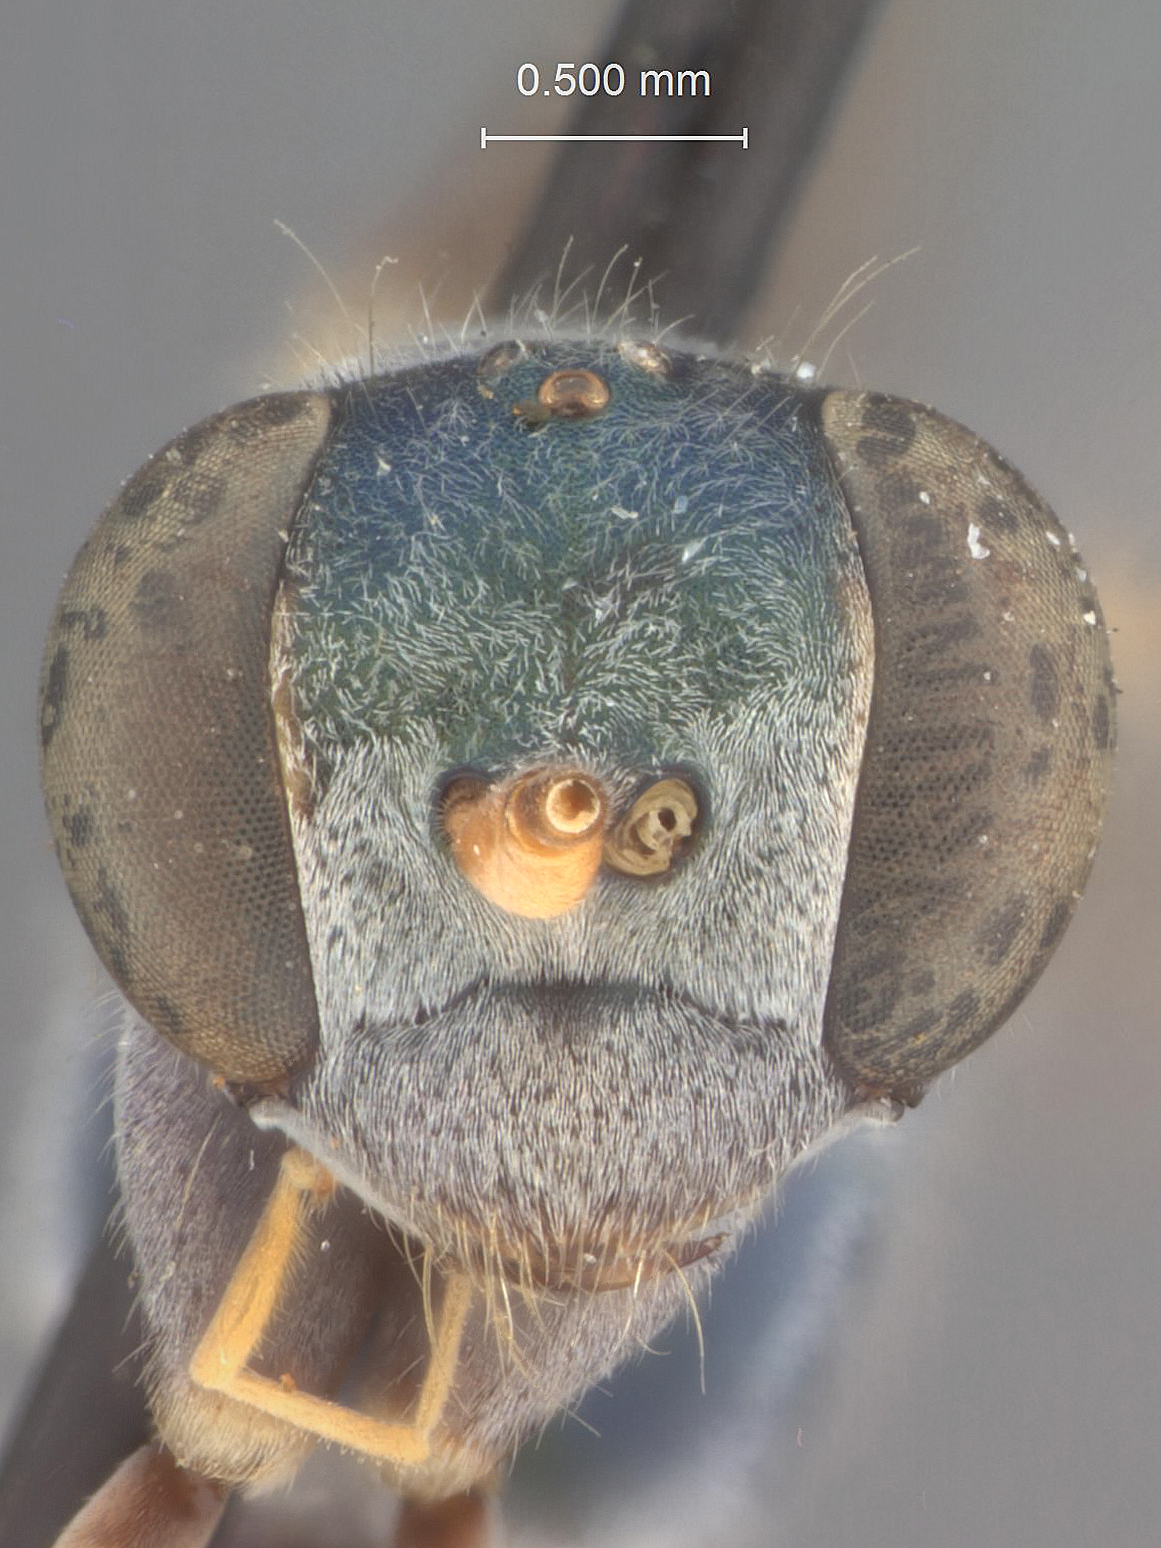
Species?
Auplopus panamensis
